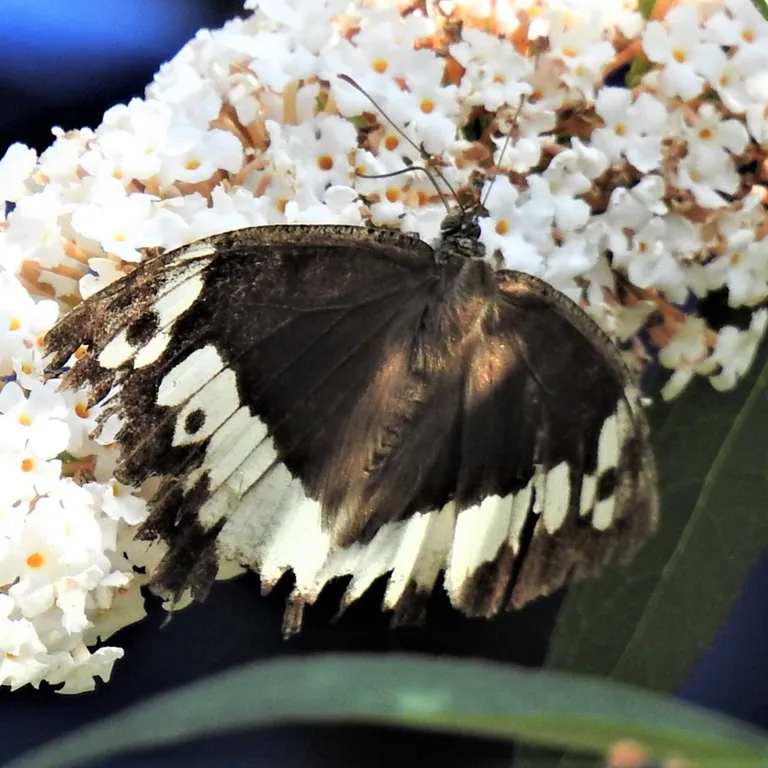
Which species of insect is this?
Brintesia circe
